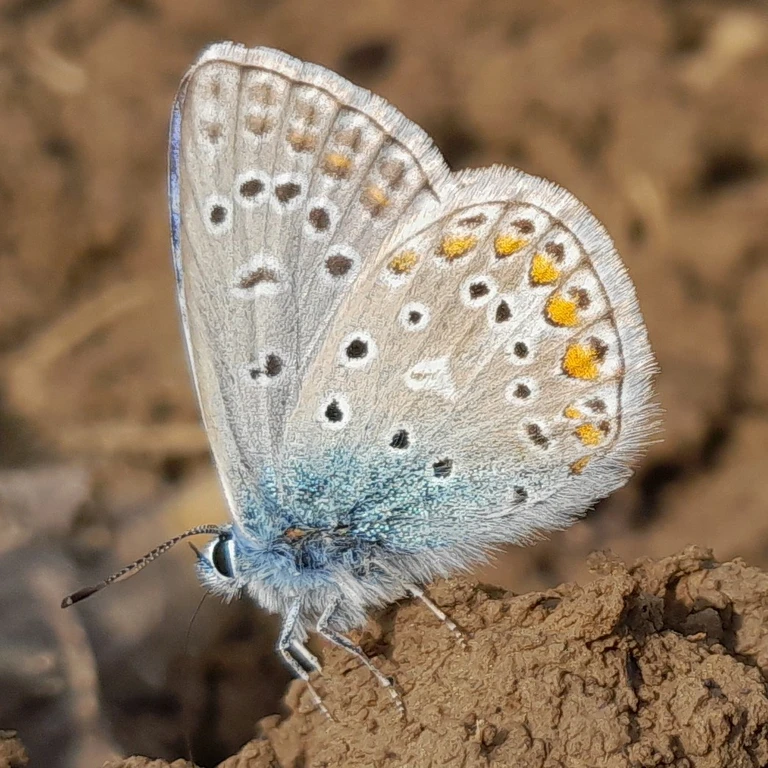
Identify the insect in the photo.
Polyommatus icarus
